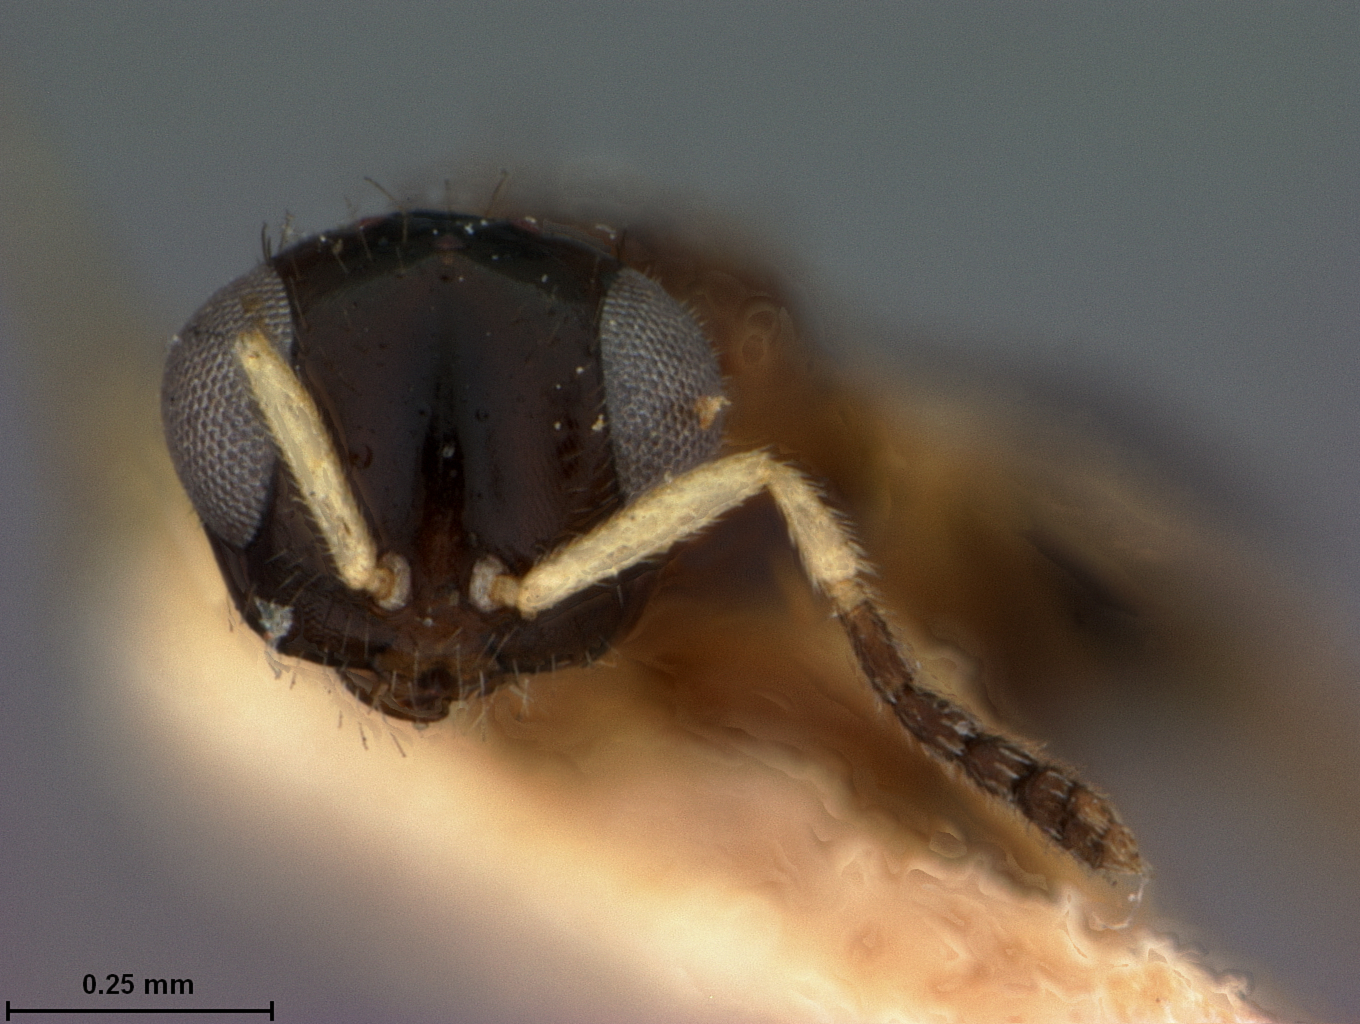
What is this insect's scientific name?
Miotropis clisiocampae
